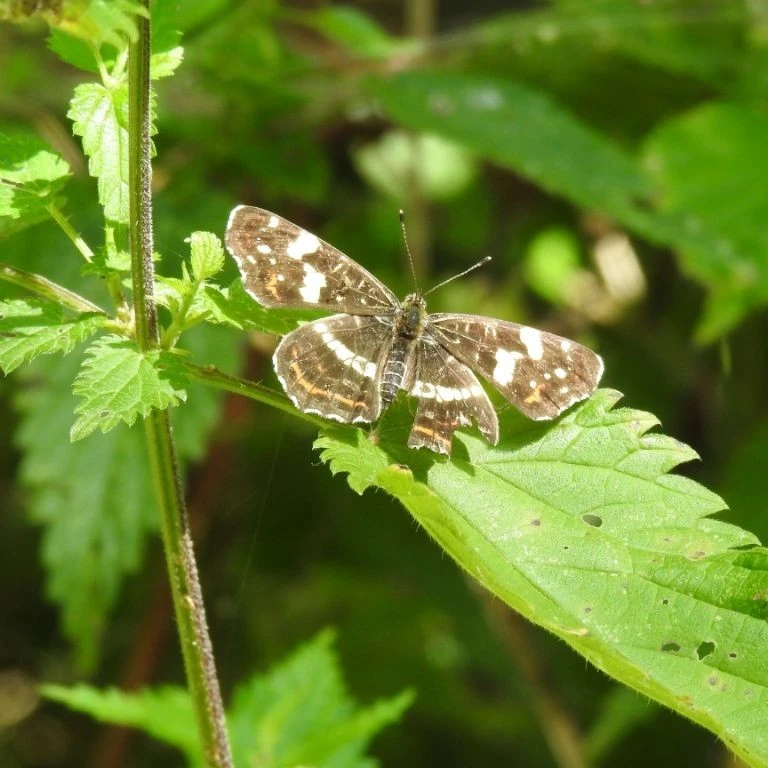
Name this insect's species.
Araschnia levana
